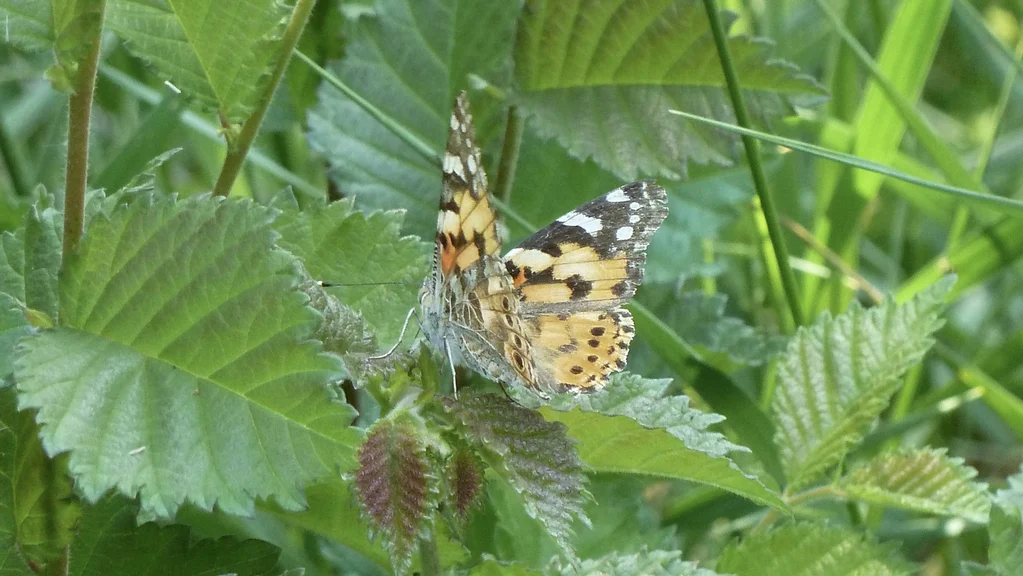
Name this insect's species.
Vanessa cardui
